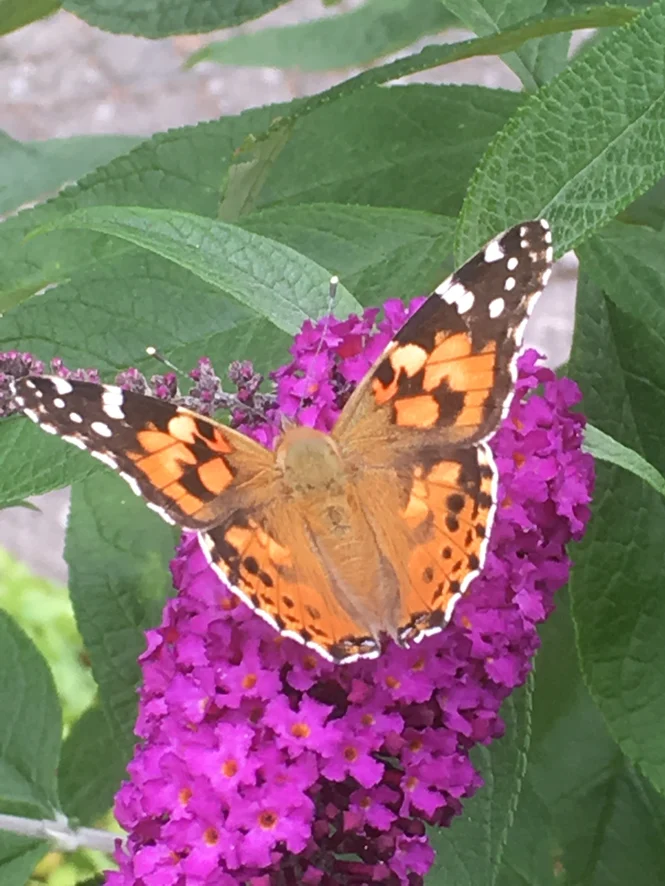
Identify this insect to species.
Vanessa cardui
